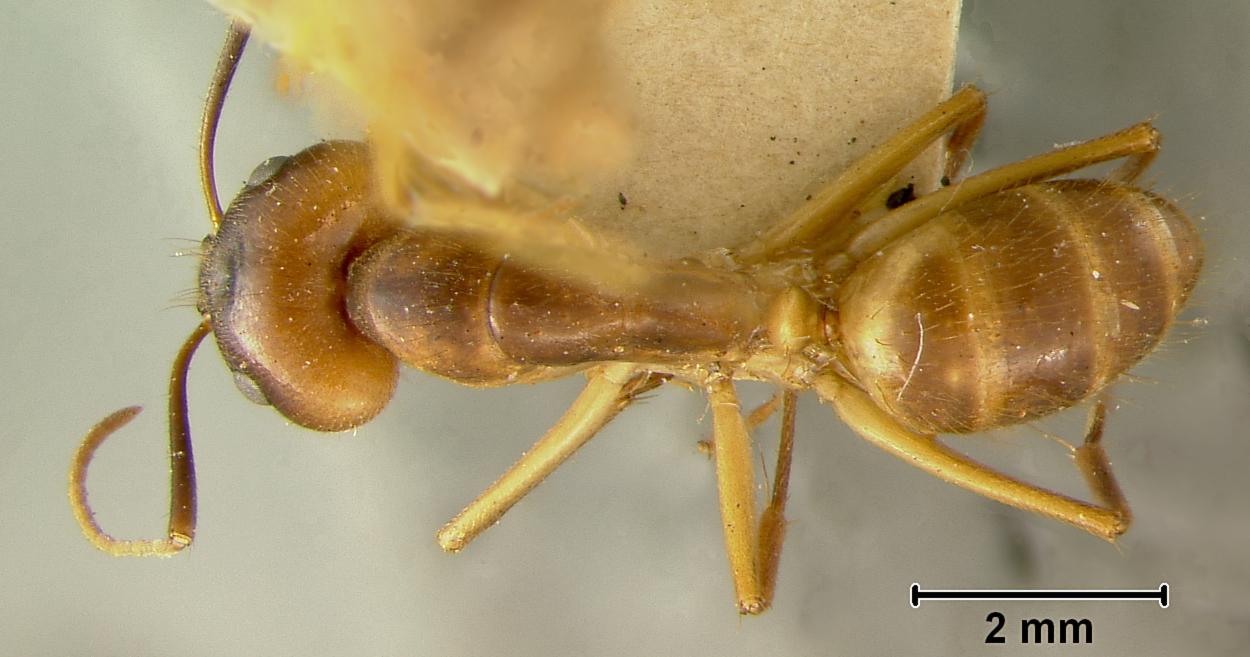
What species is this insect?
Camponotus maculatus
